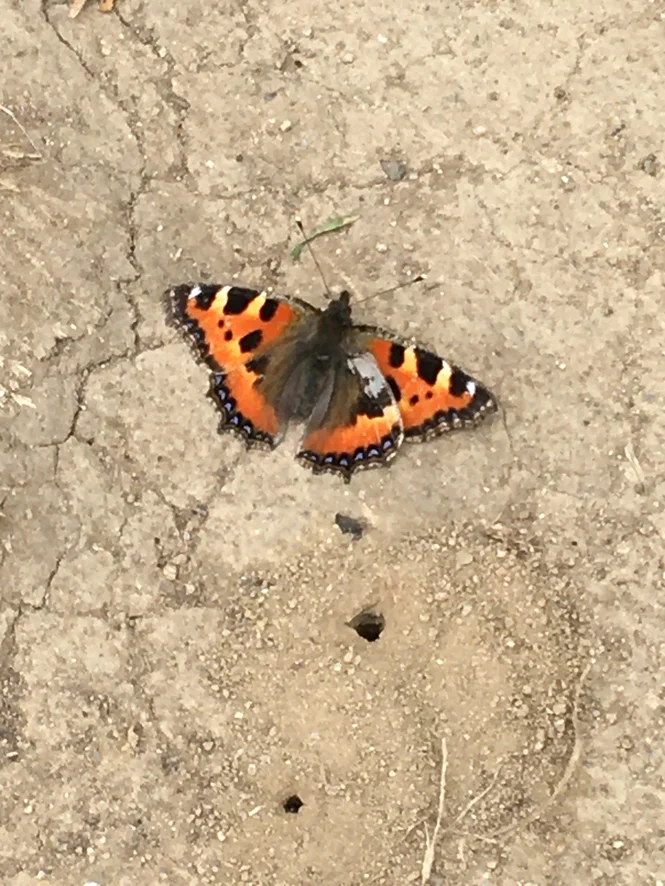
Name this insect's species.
Aglais urticae
